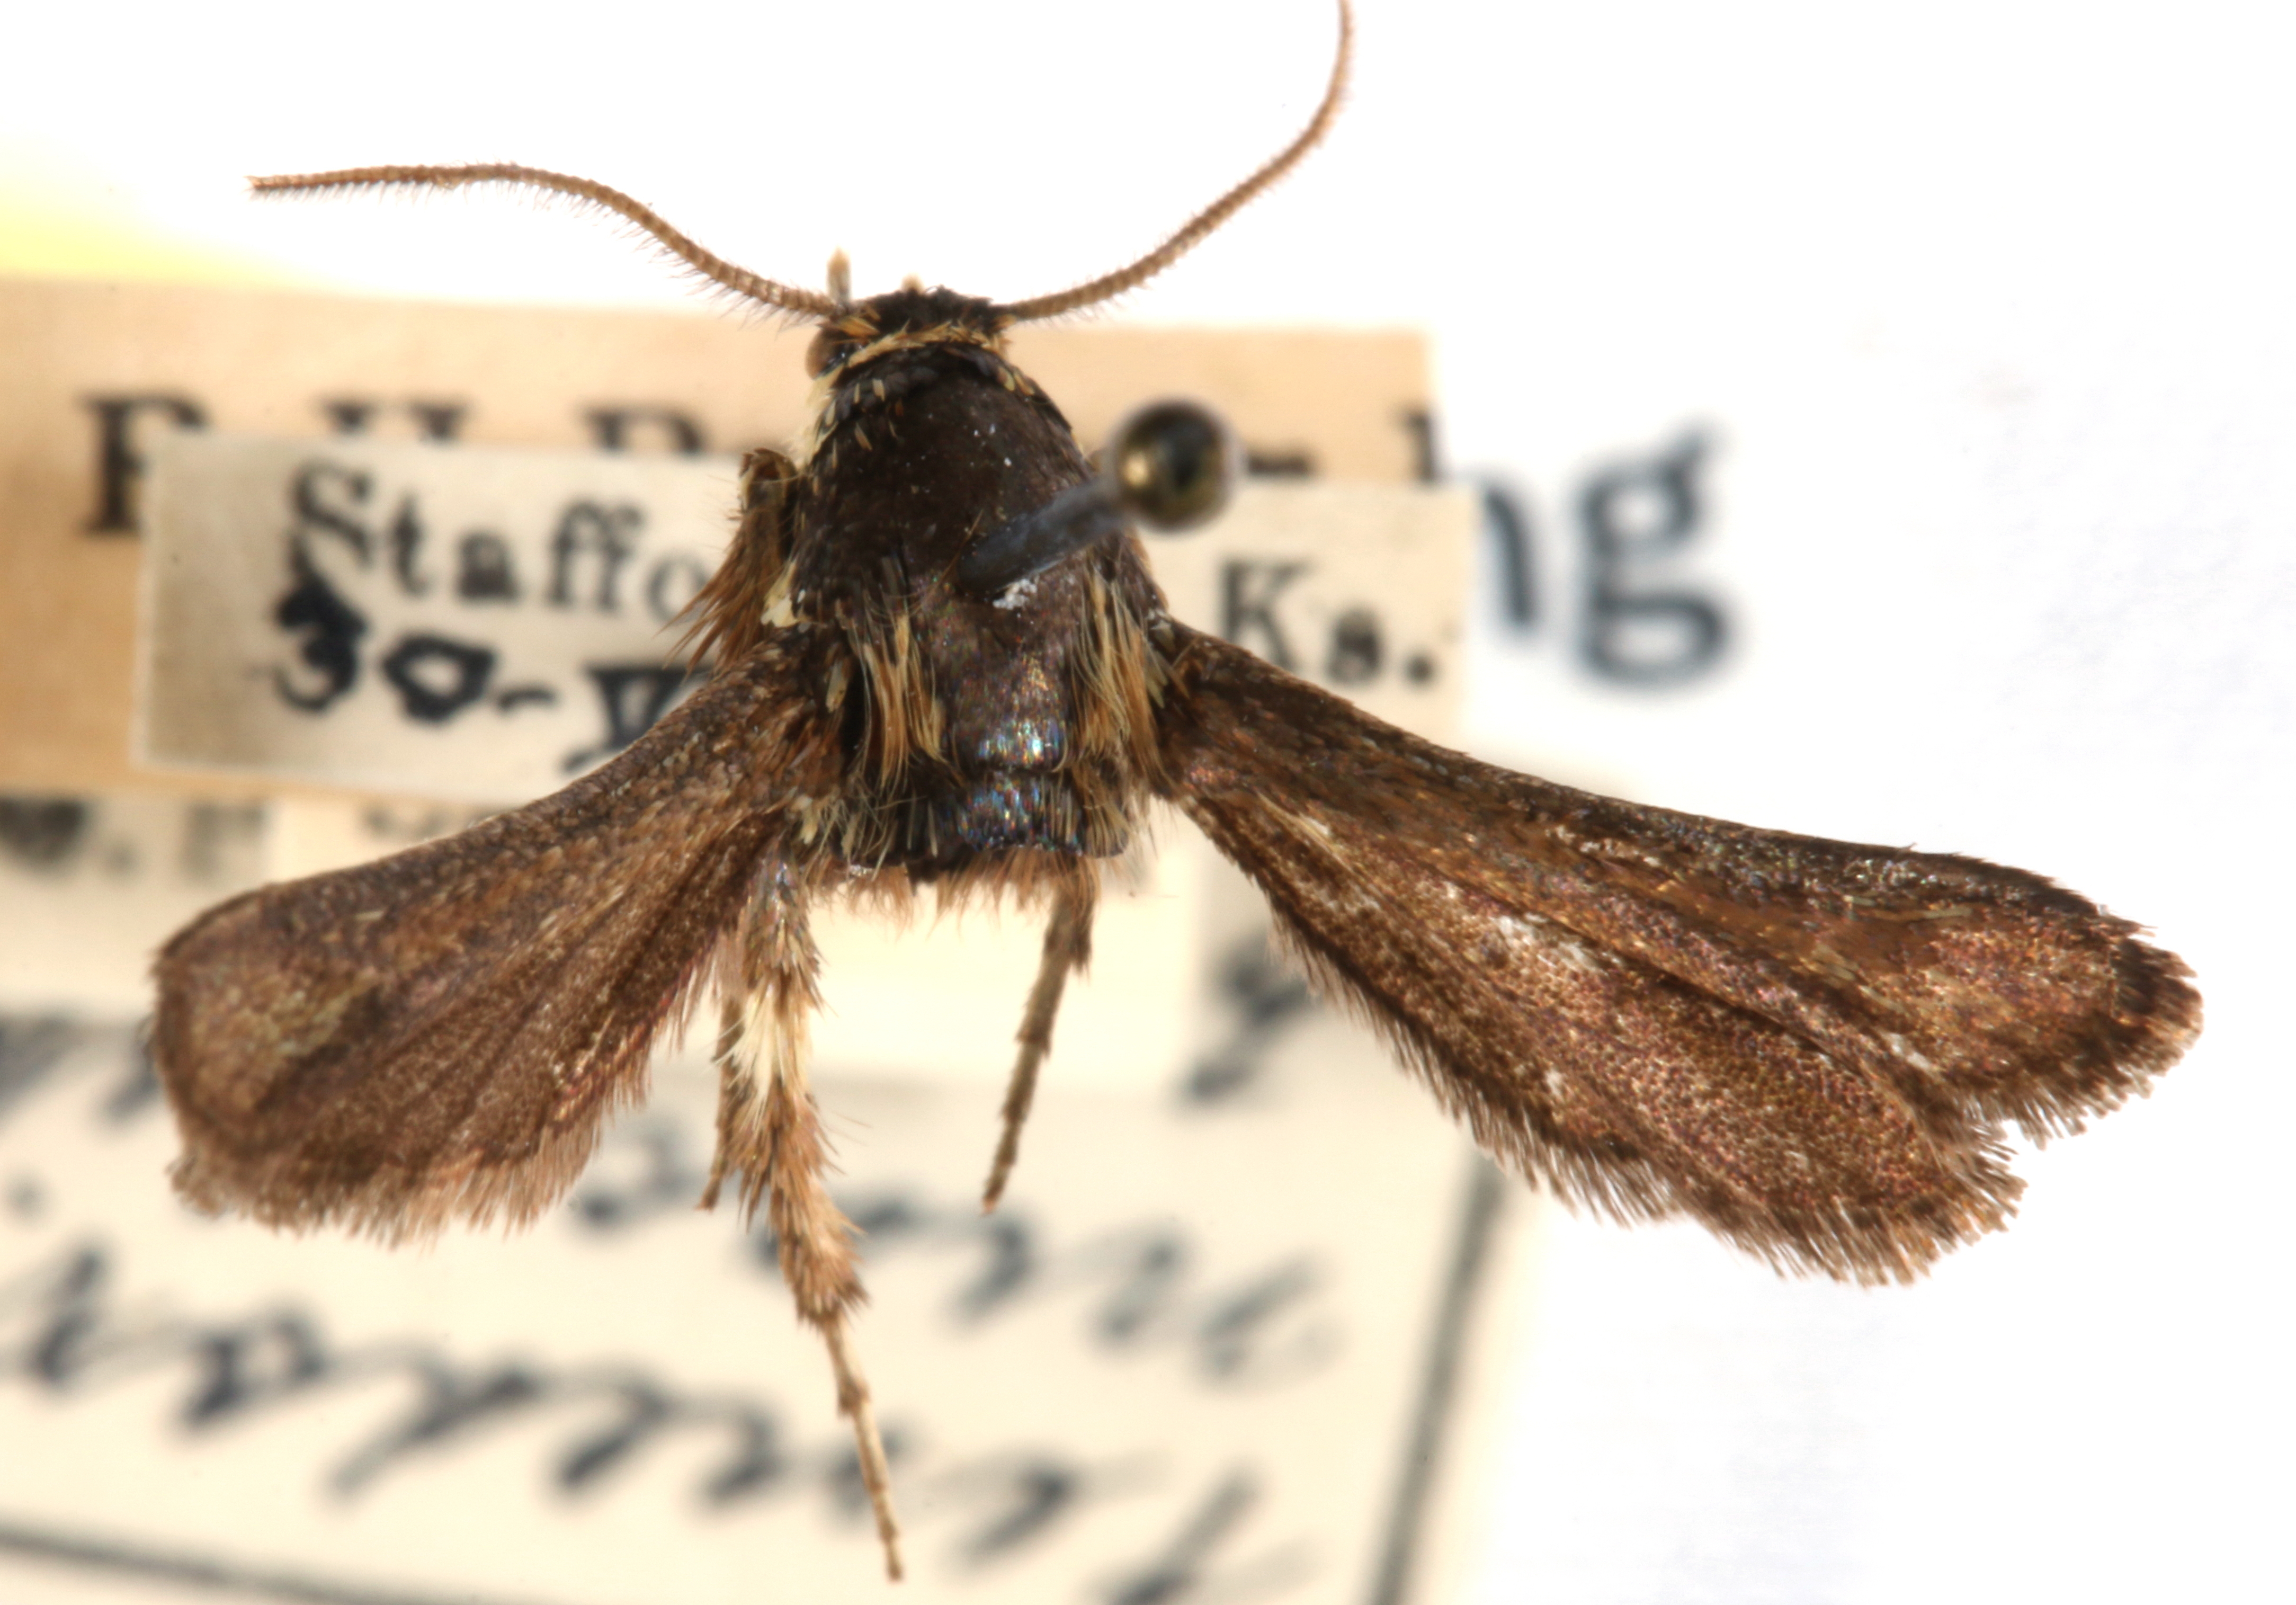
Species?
Zenodoxus maculipes
